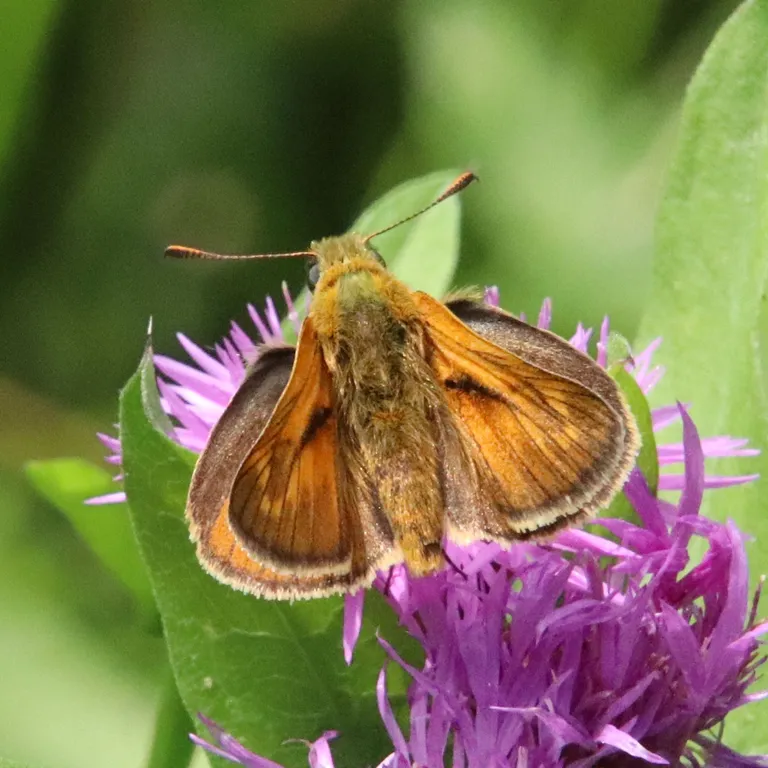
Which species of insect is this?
Ochlodes sylvanus (also Ochlodes venata)
